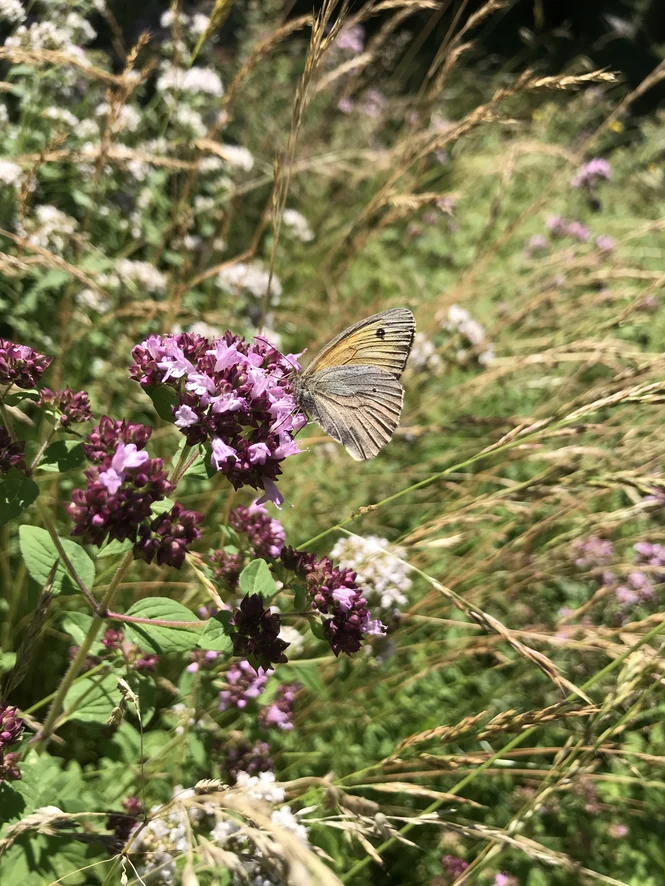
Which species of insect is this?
Maniola jurtina
